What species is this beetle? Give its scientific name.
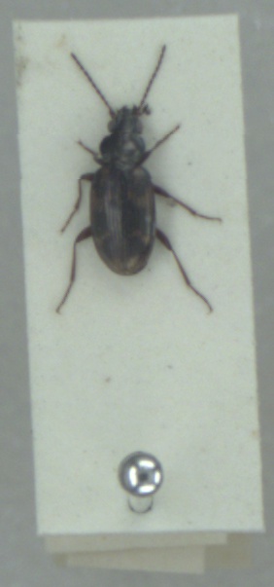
Bembidion varium
